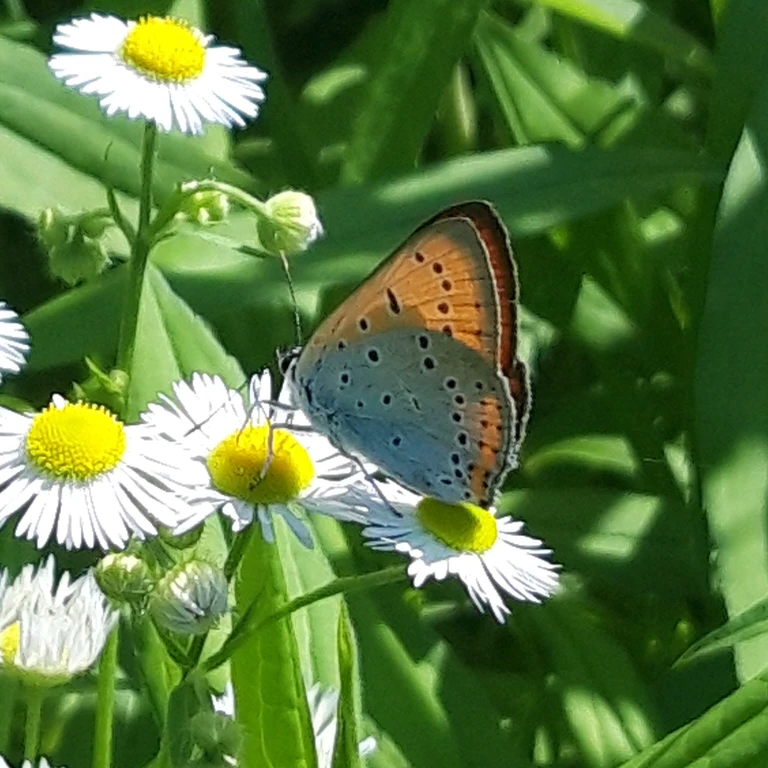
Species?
Lycaena dispar
